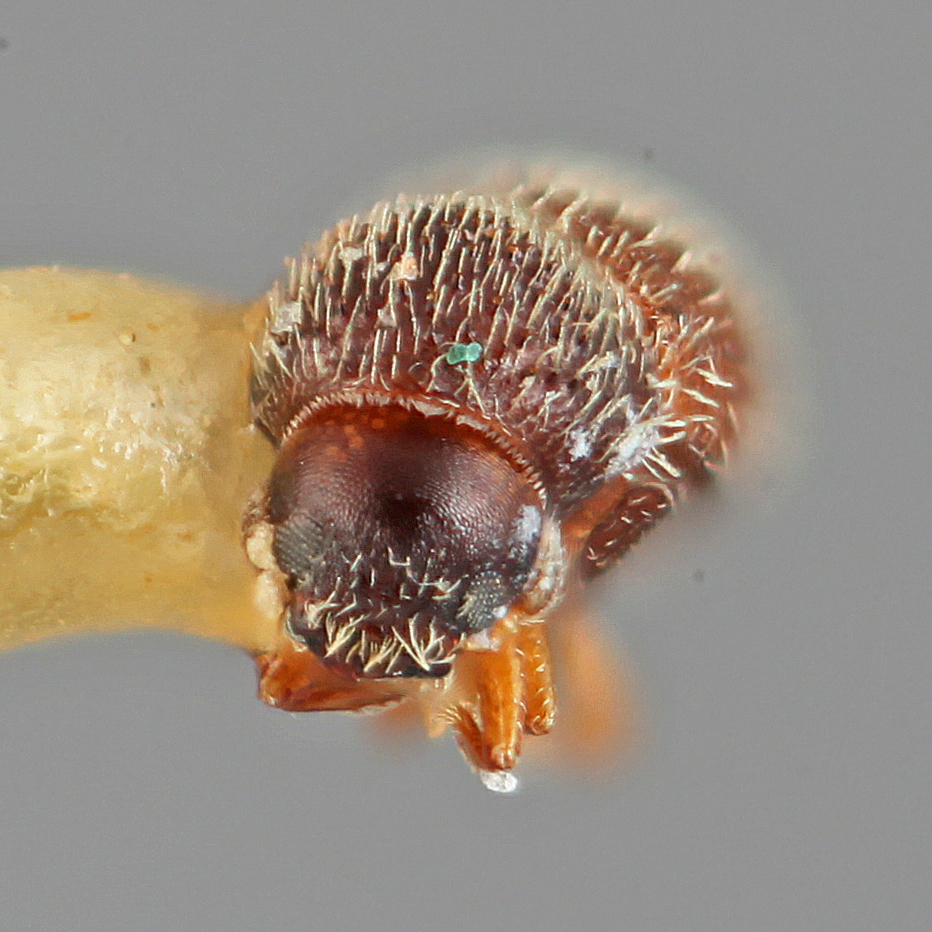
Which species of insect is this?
Ptilopodius dubiosus
